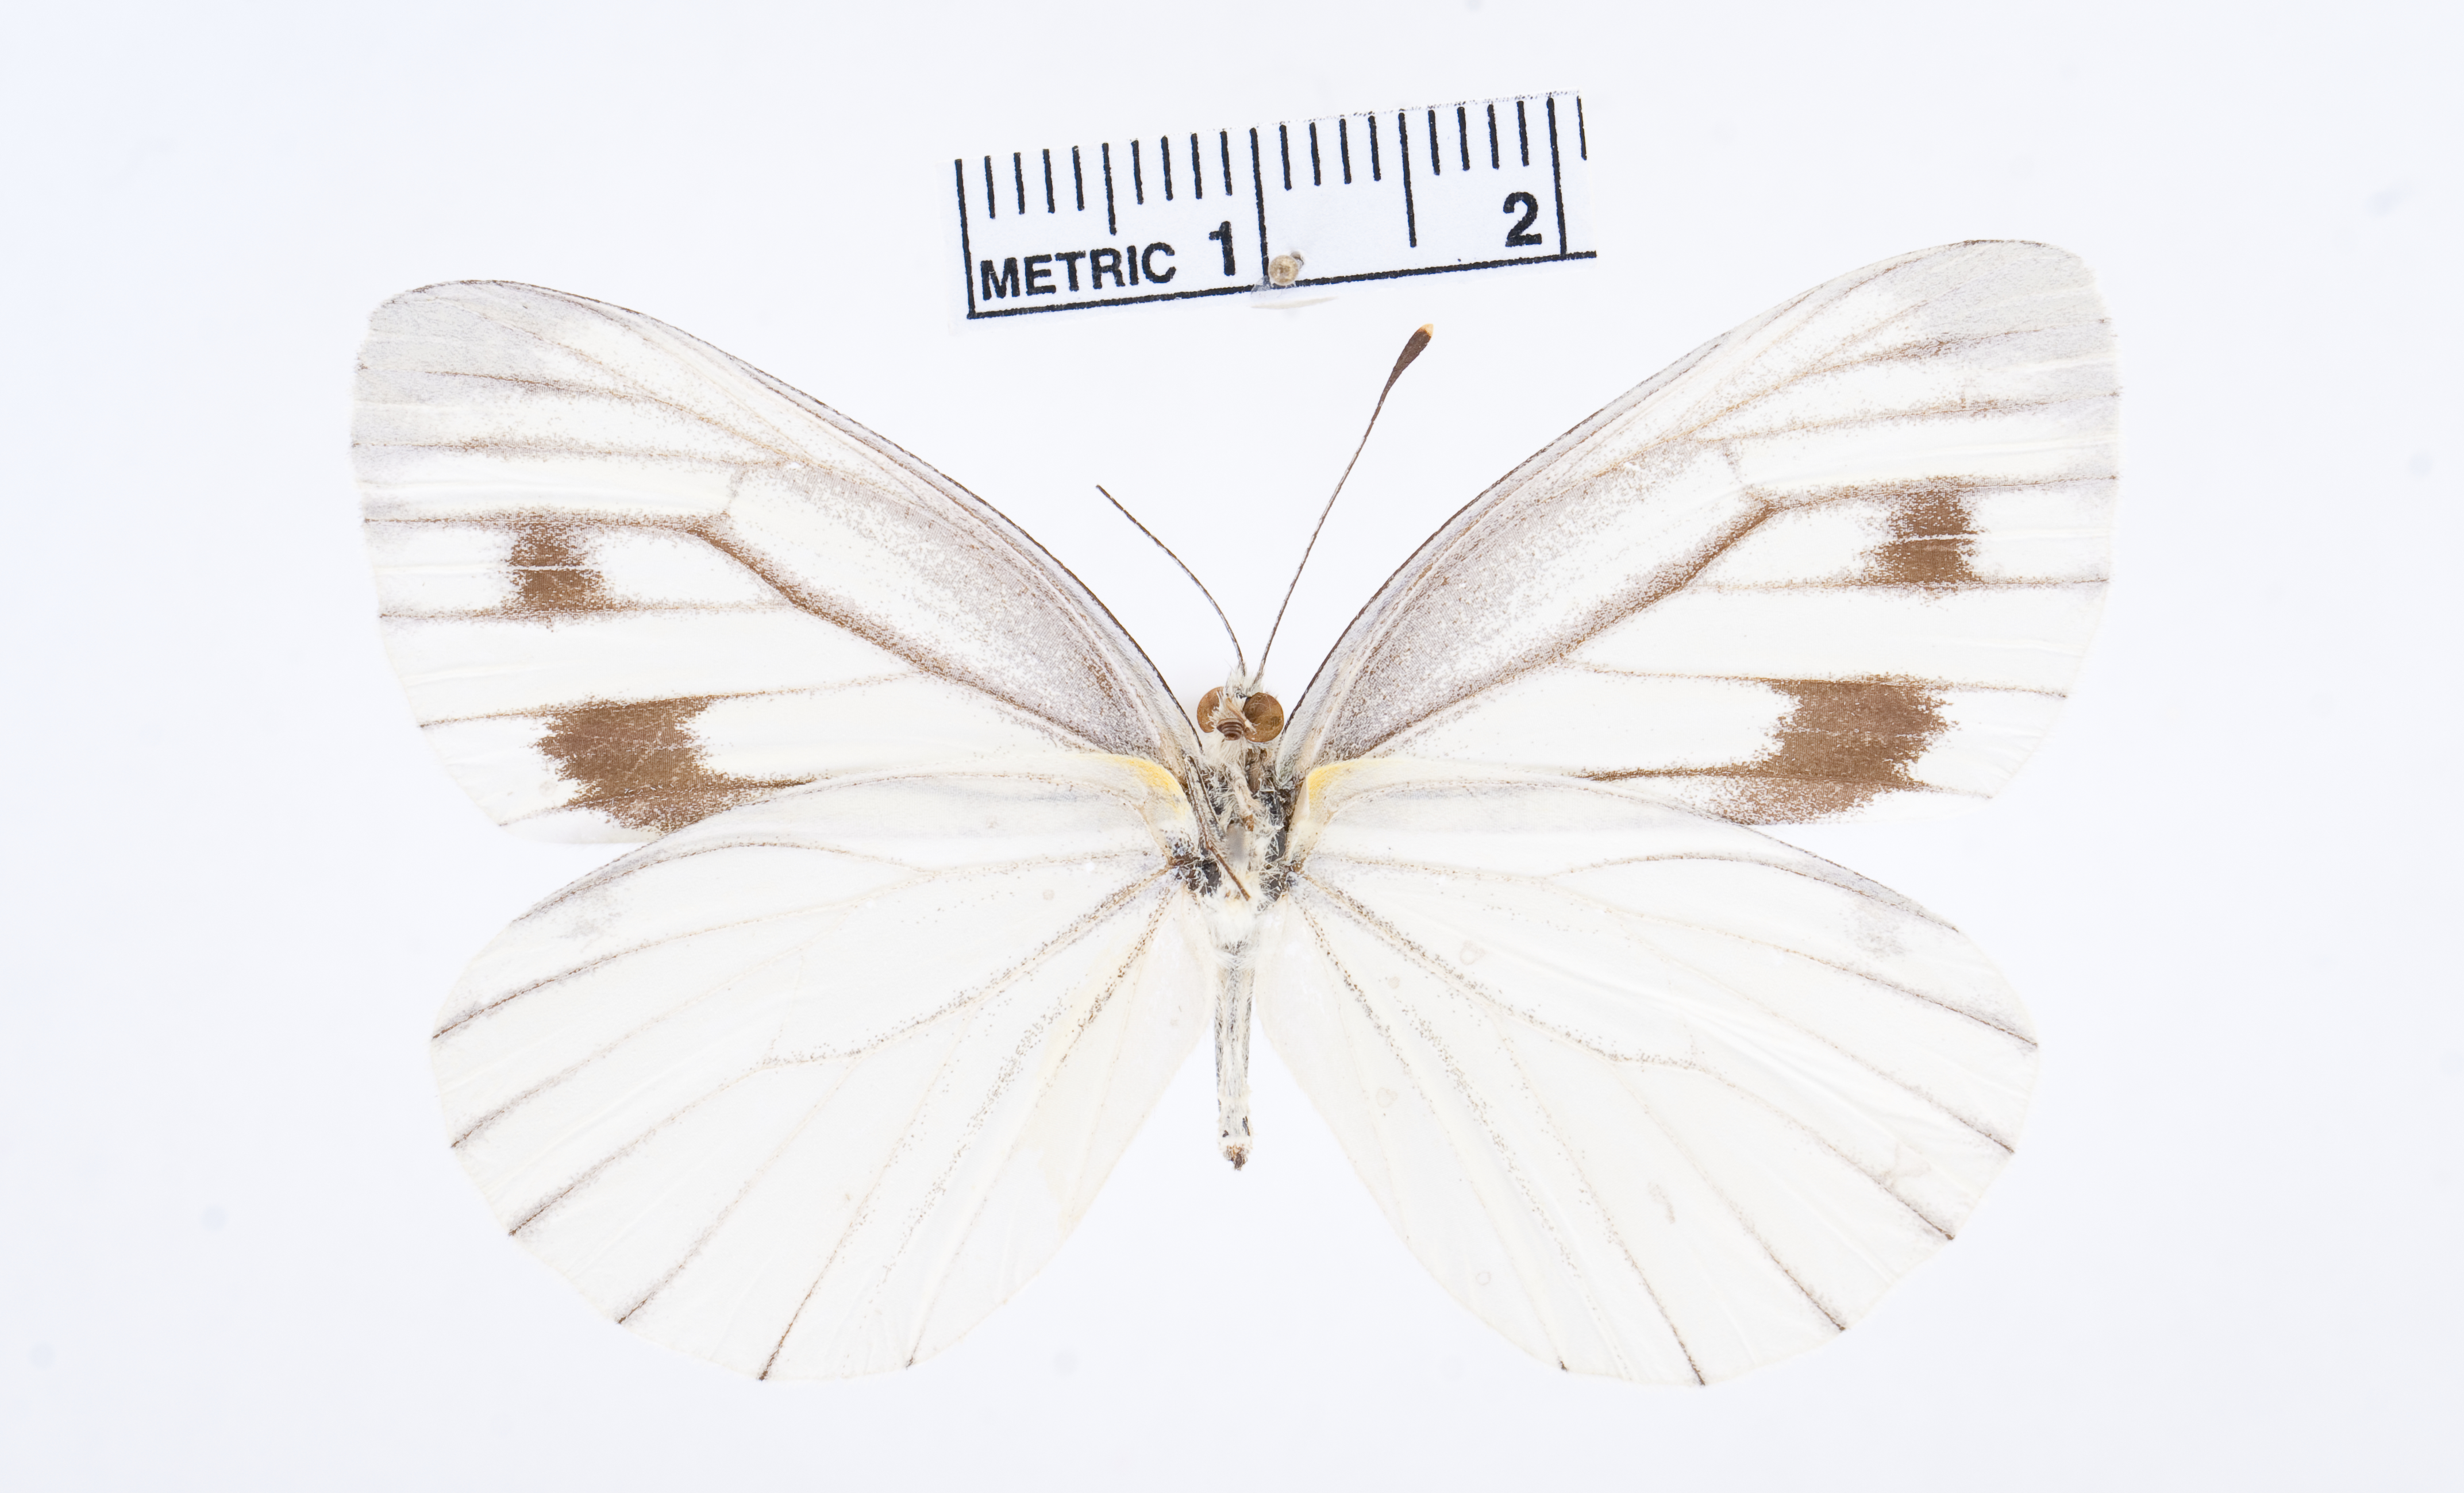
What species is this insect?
Pieris orientis
